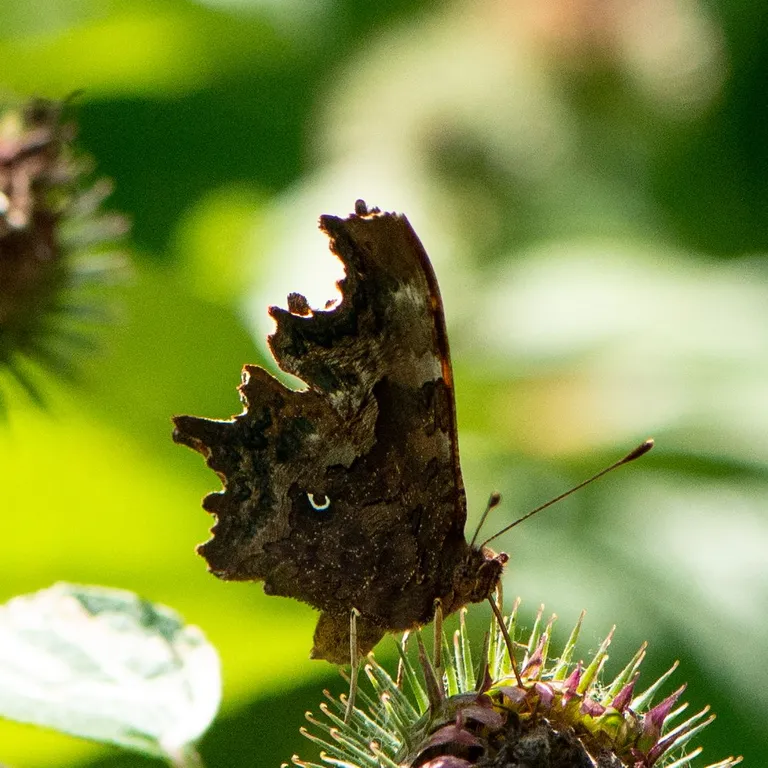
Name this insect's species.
Polygonia c-album
